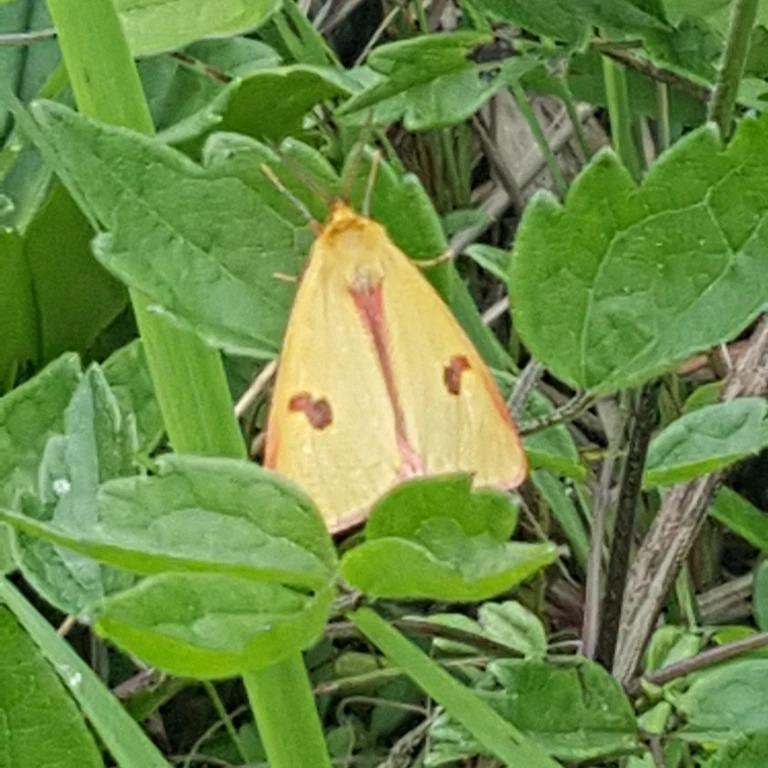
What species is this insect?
Diacrisia sannio
